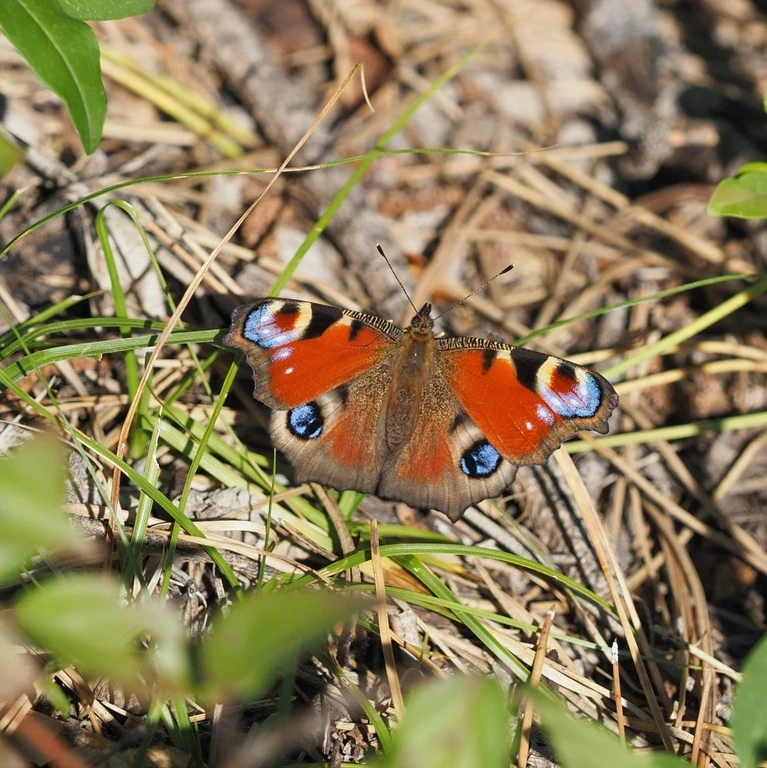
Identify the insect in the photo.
Aglais io
